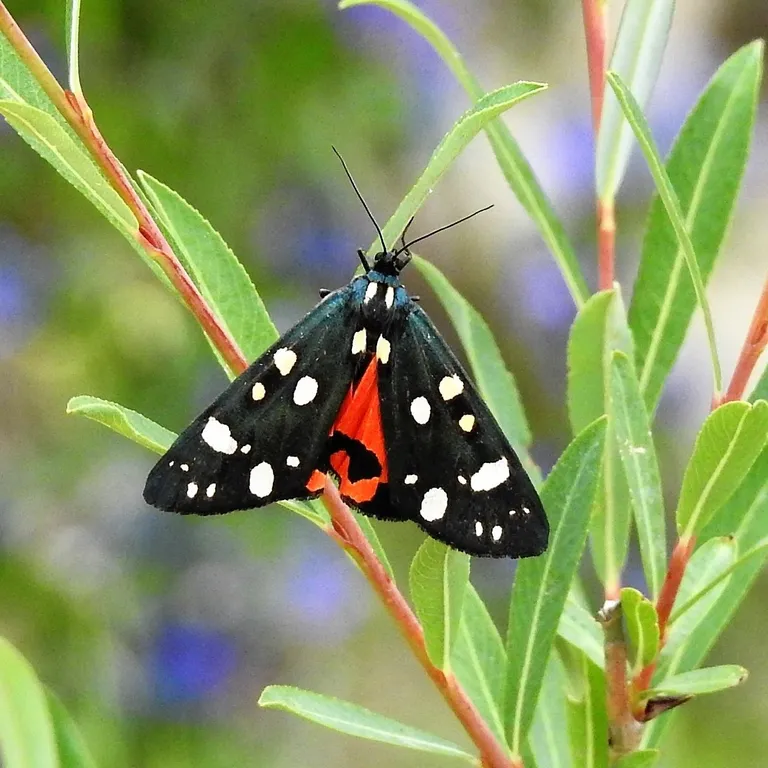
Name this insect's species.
Callimorpha dominula
